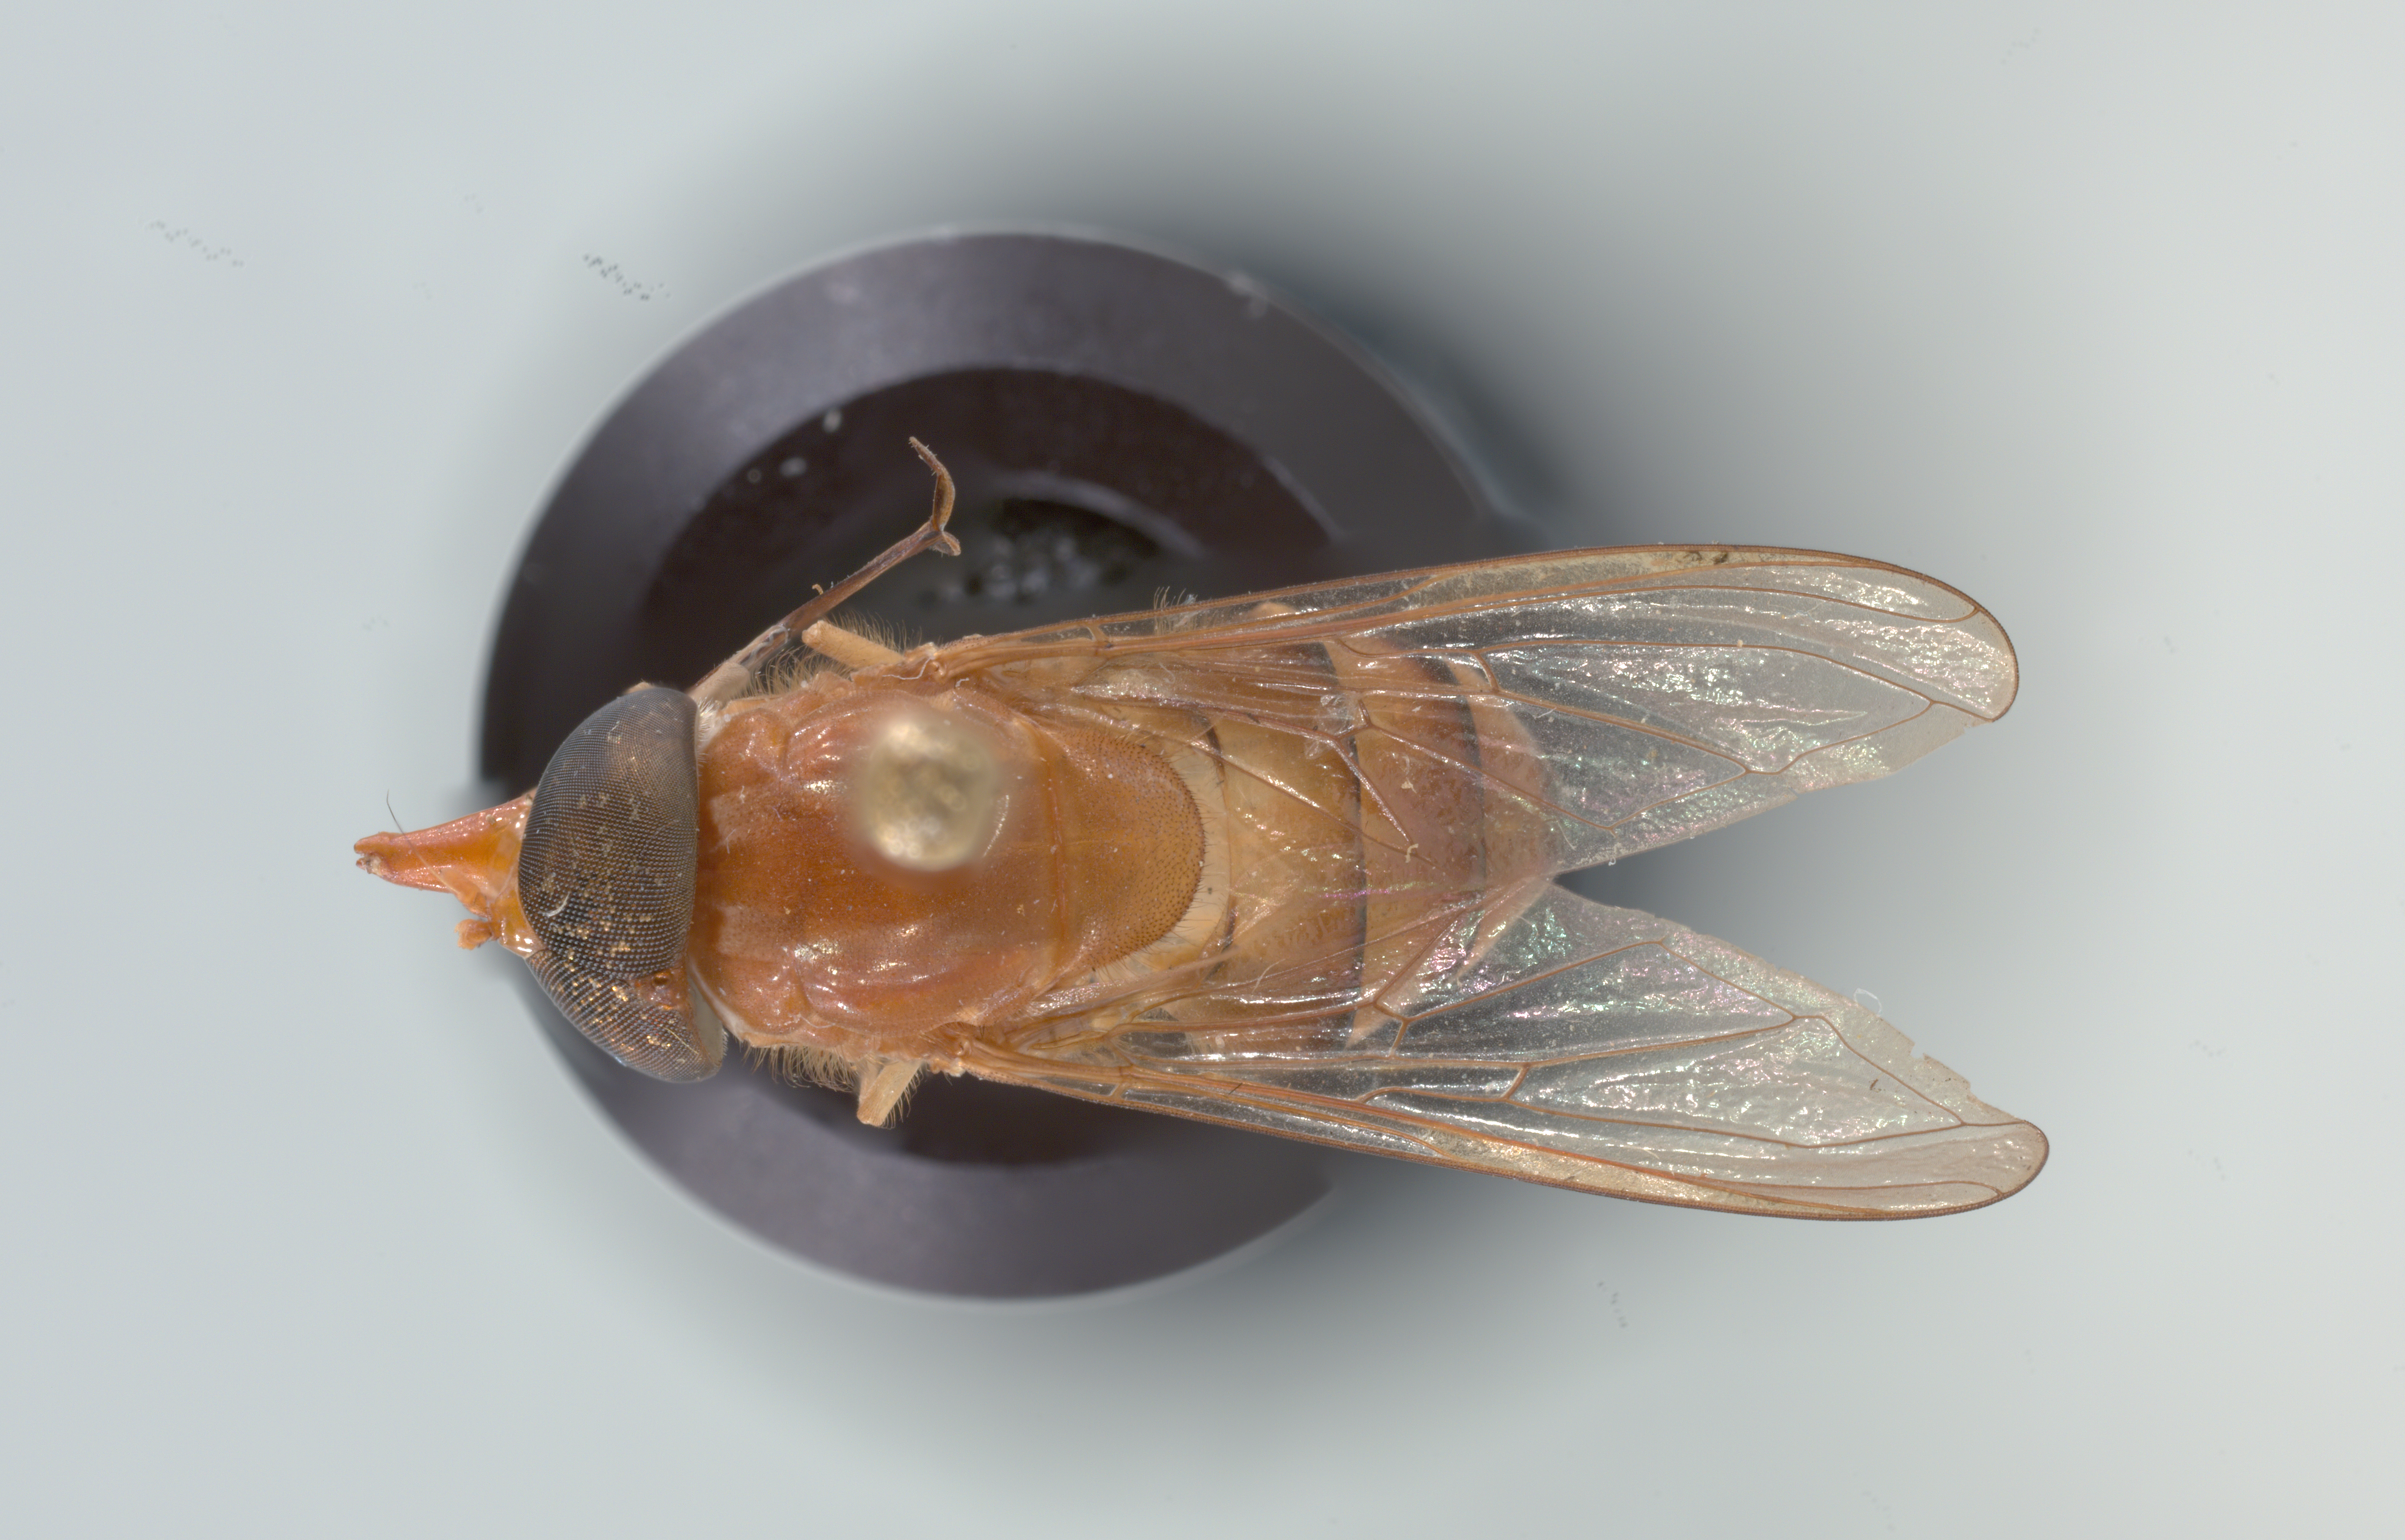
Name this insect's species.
Rhingia lutea
